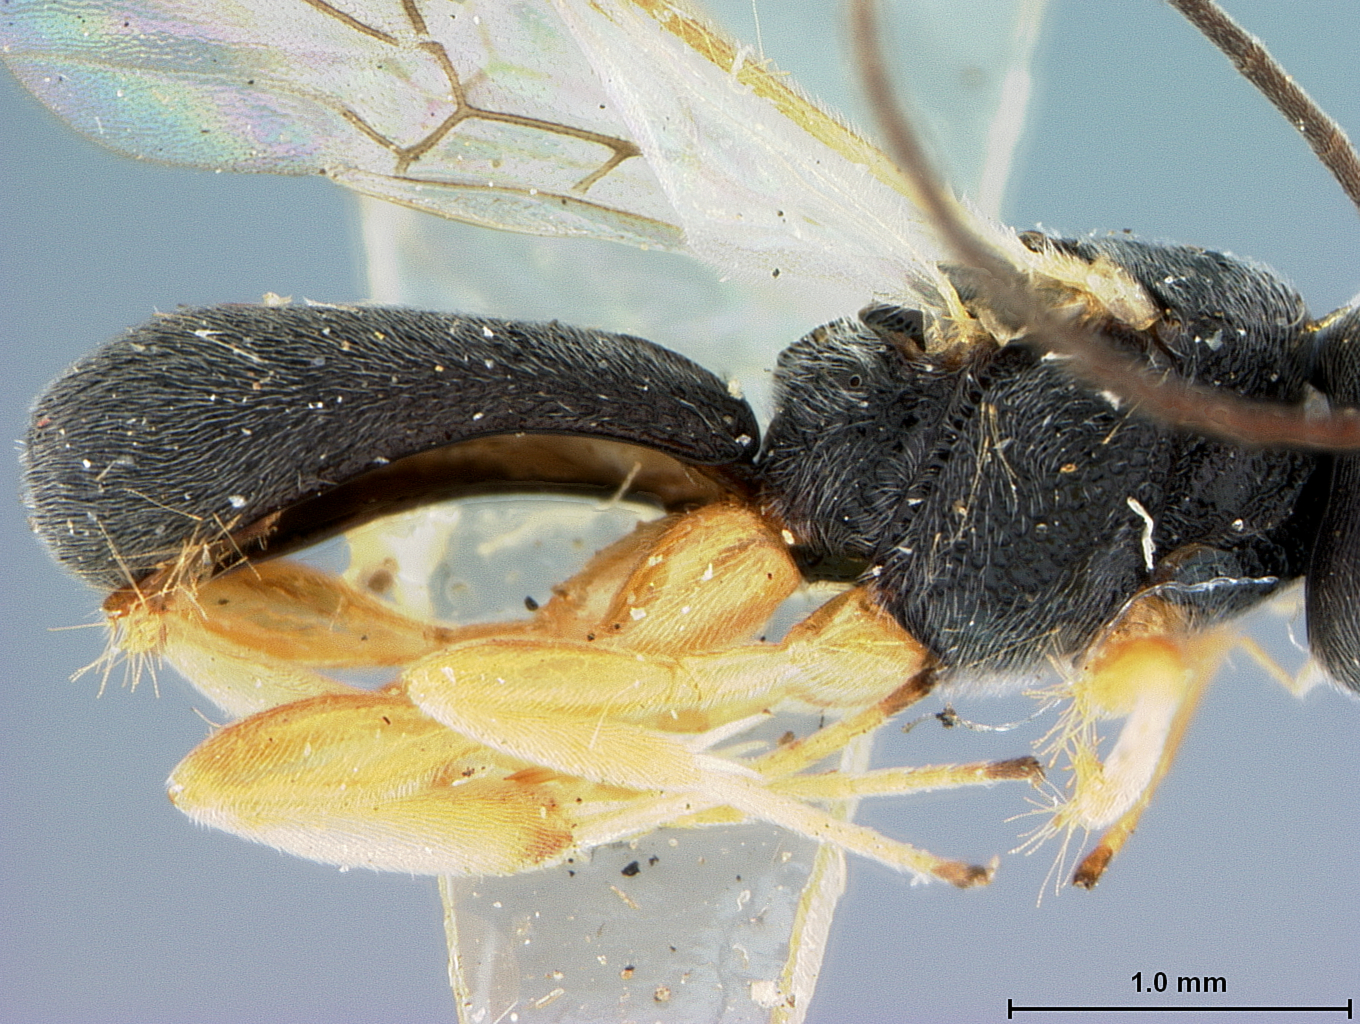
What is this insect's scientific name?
Chelonus dreisbachi
